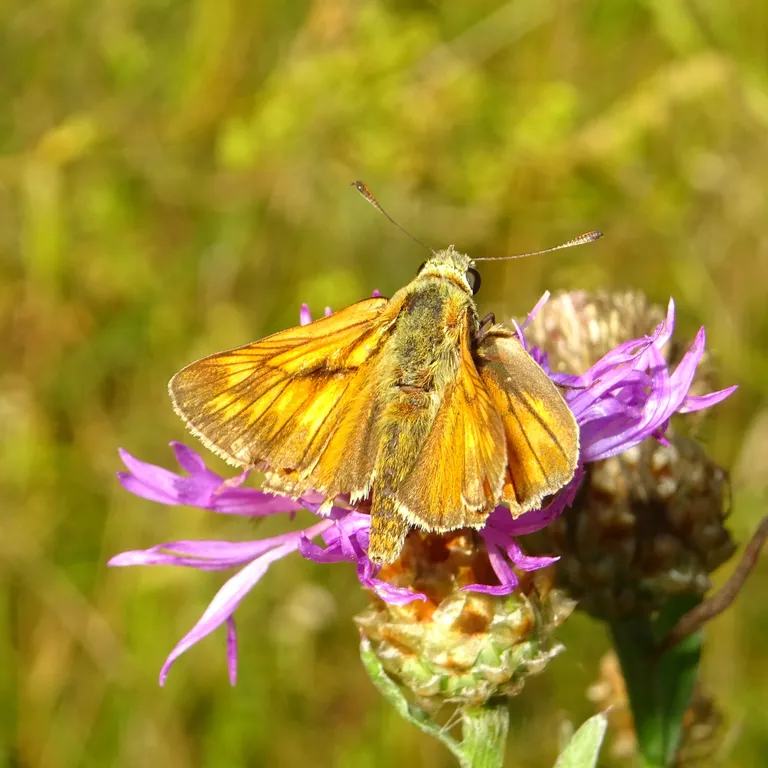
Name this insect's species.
Ochlodes sylvanus (also Ochlodes venata)
